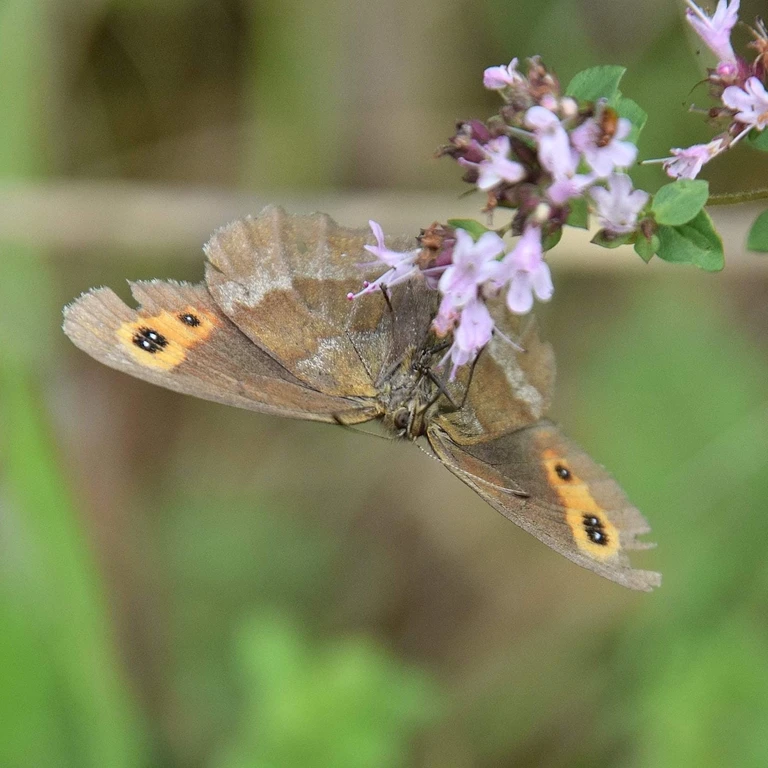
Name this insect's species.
Erebia aethiops
